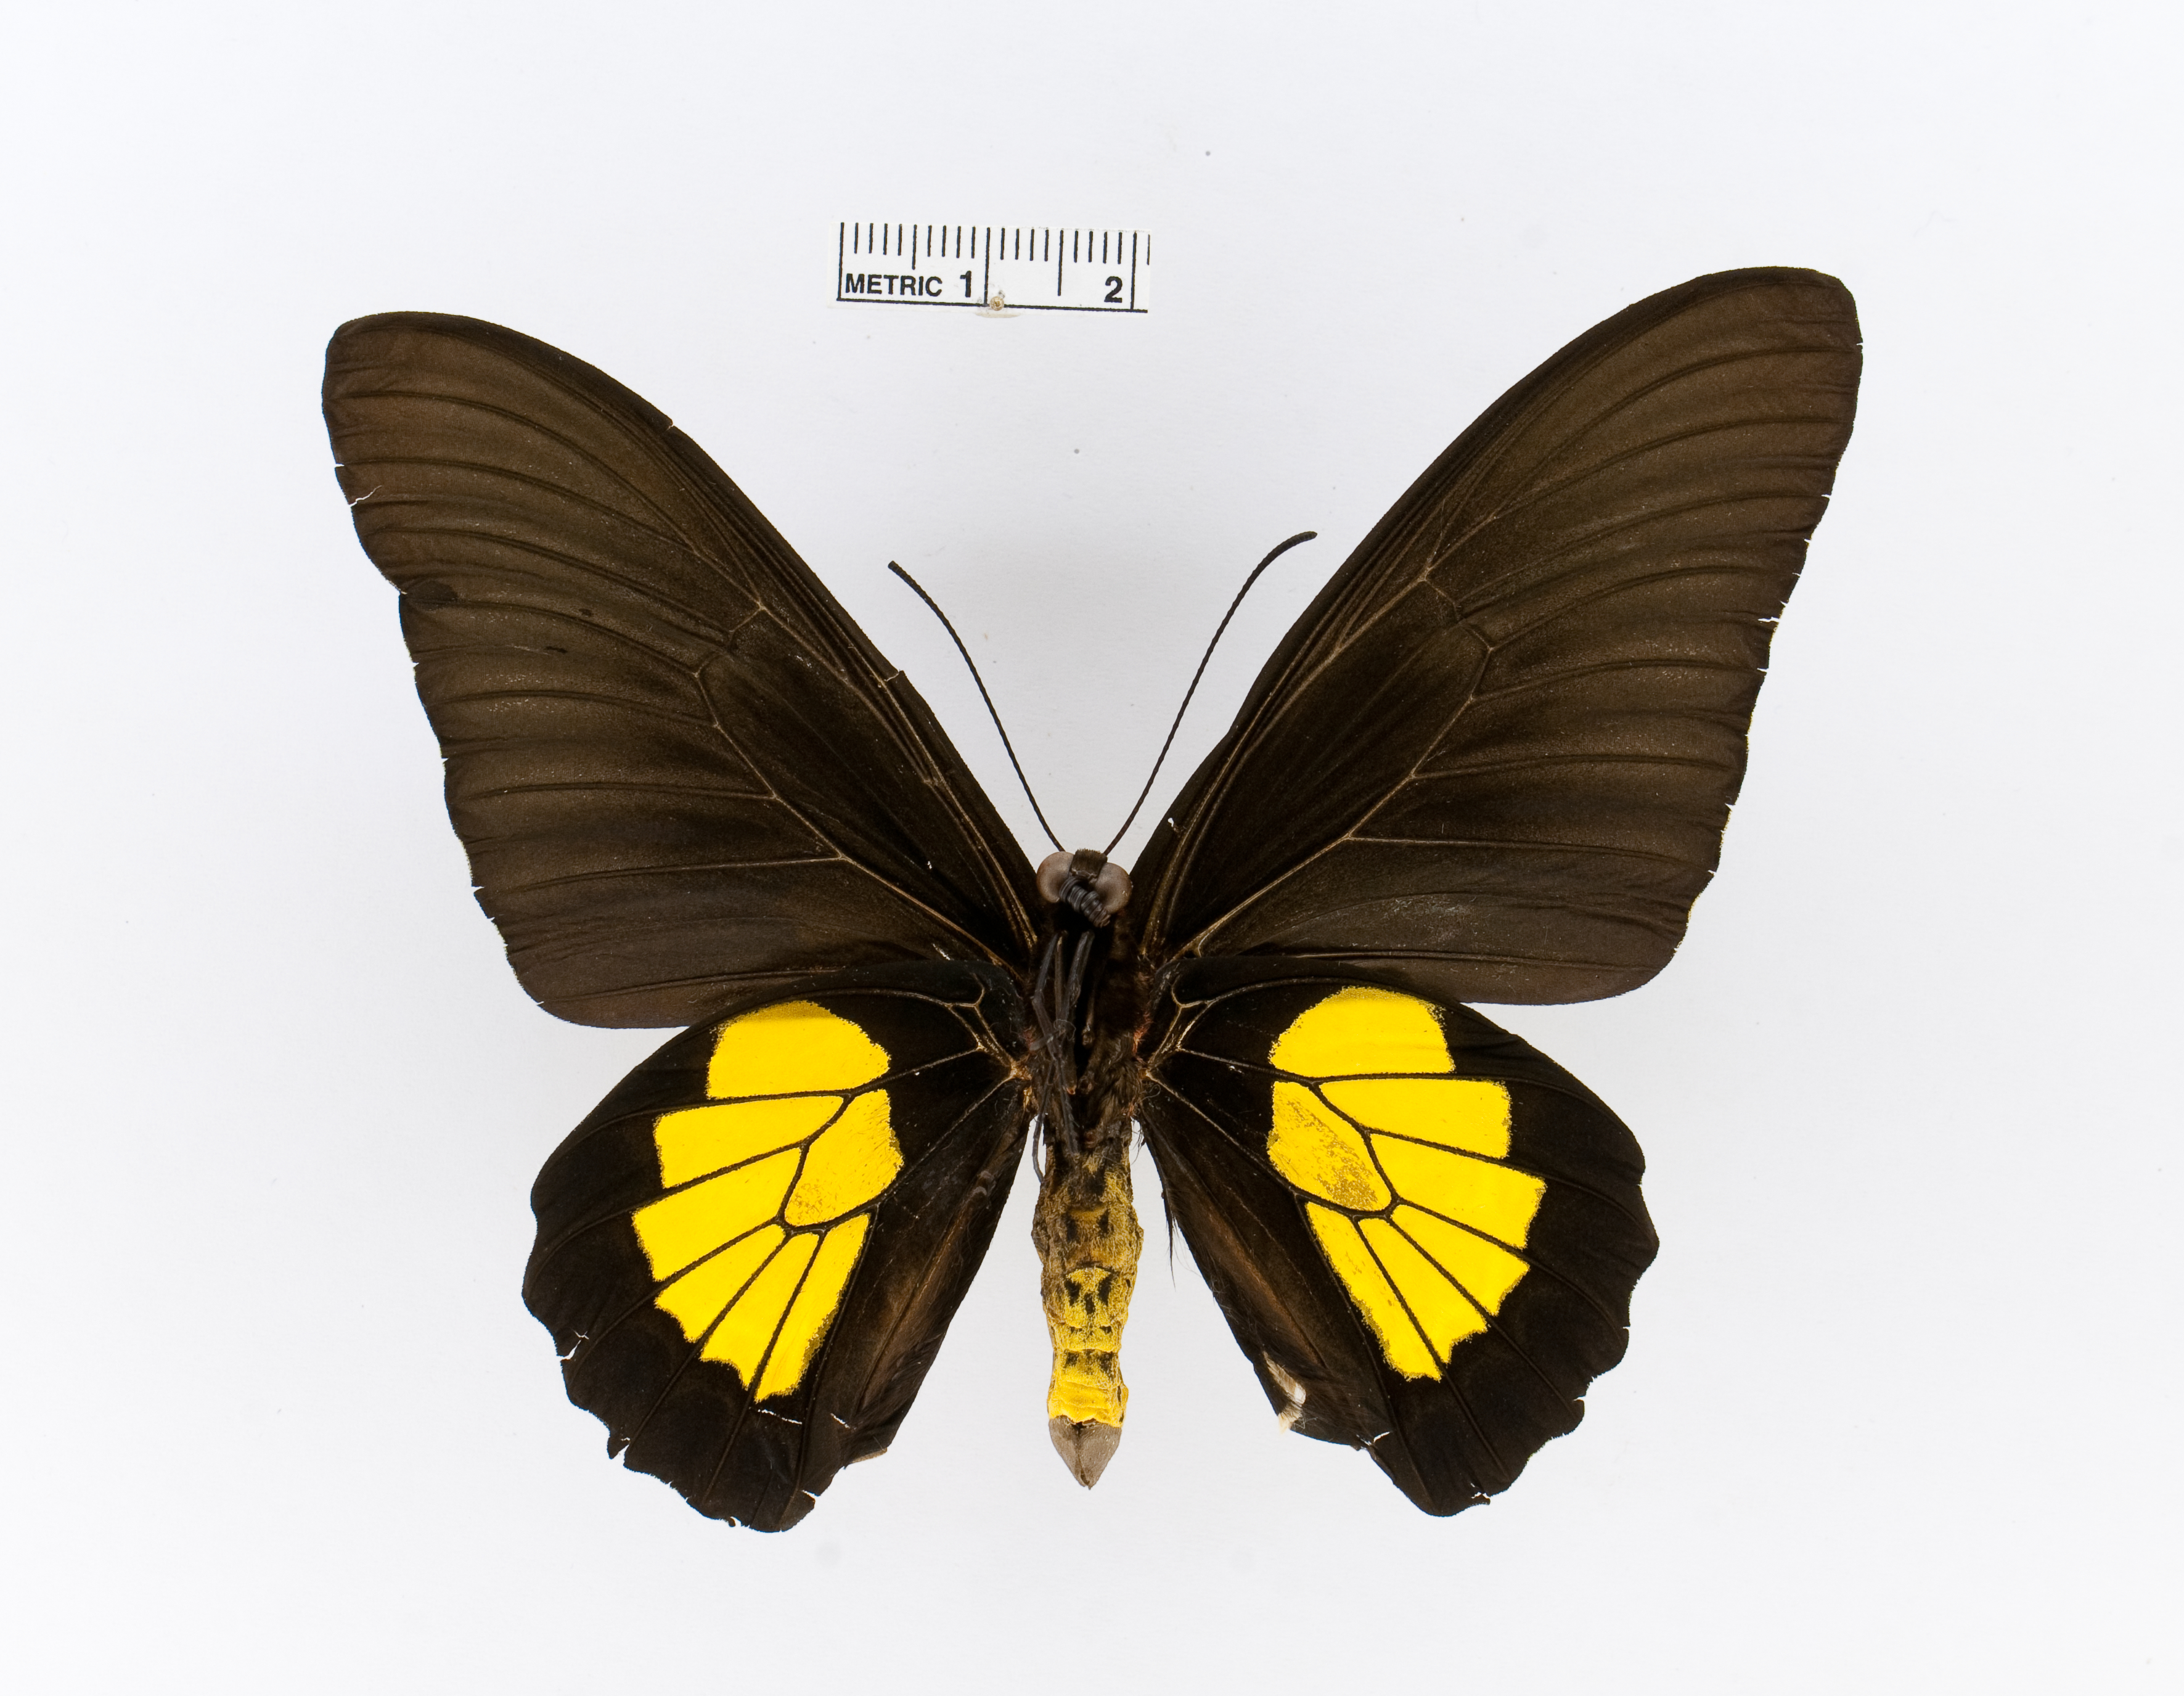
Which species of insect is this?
Troides criton
